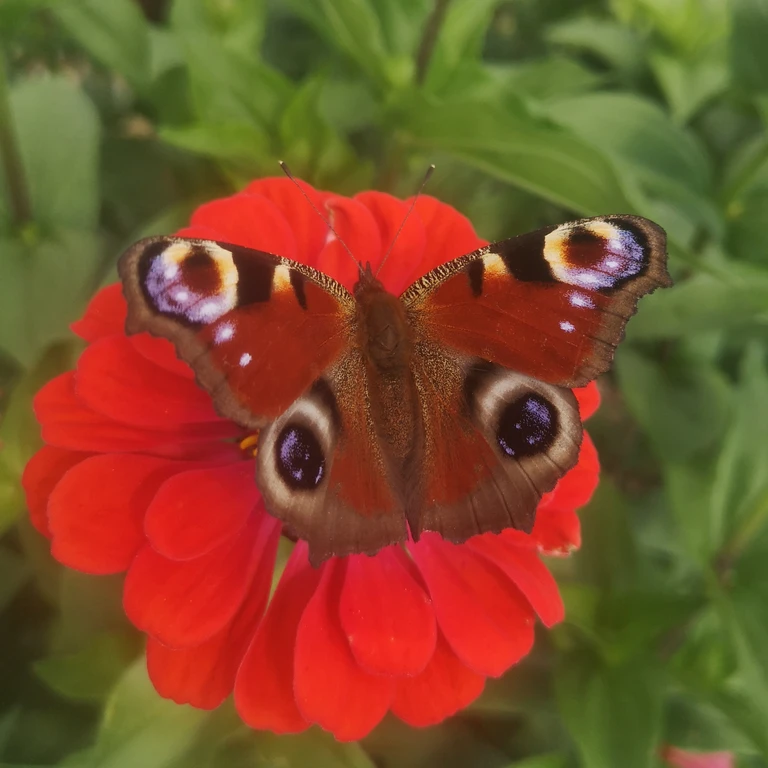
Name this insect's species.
Aglais io
